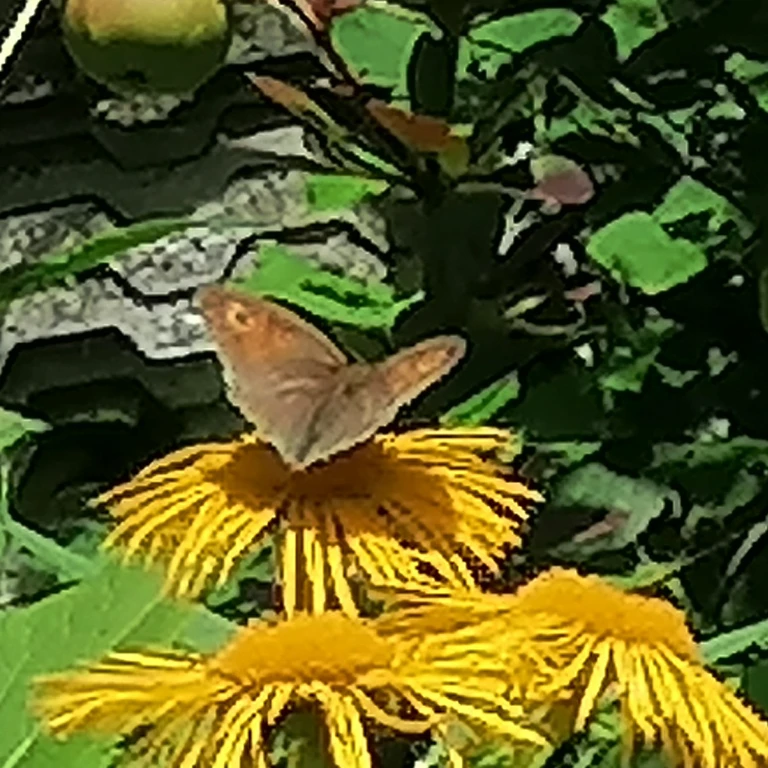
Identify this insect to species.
Maniola jurtina
